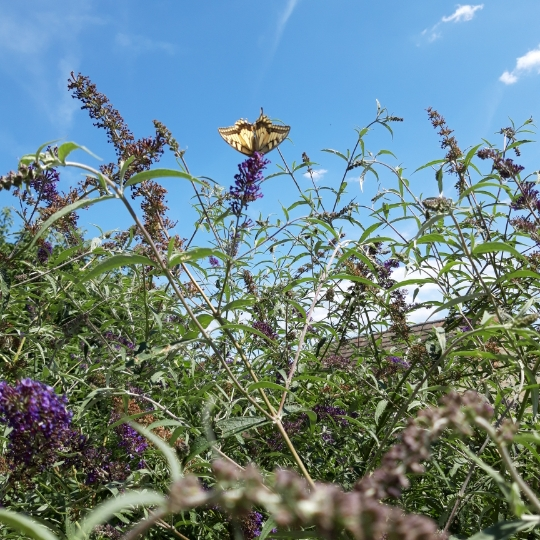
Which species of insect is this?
Papilio machaon
